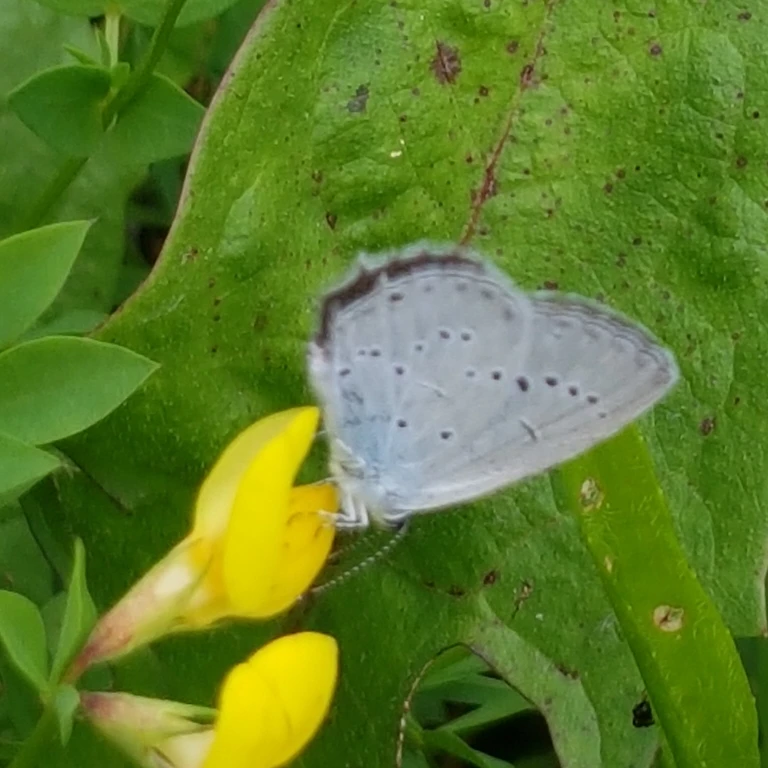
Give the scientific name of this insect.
Cupido decolorata (also Elkalyce decolorata)
